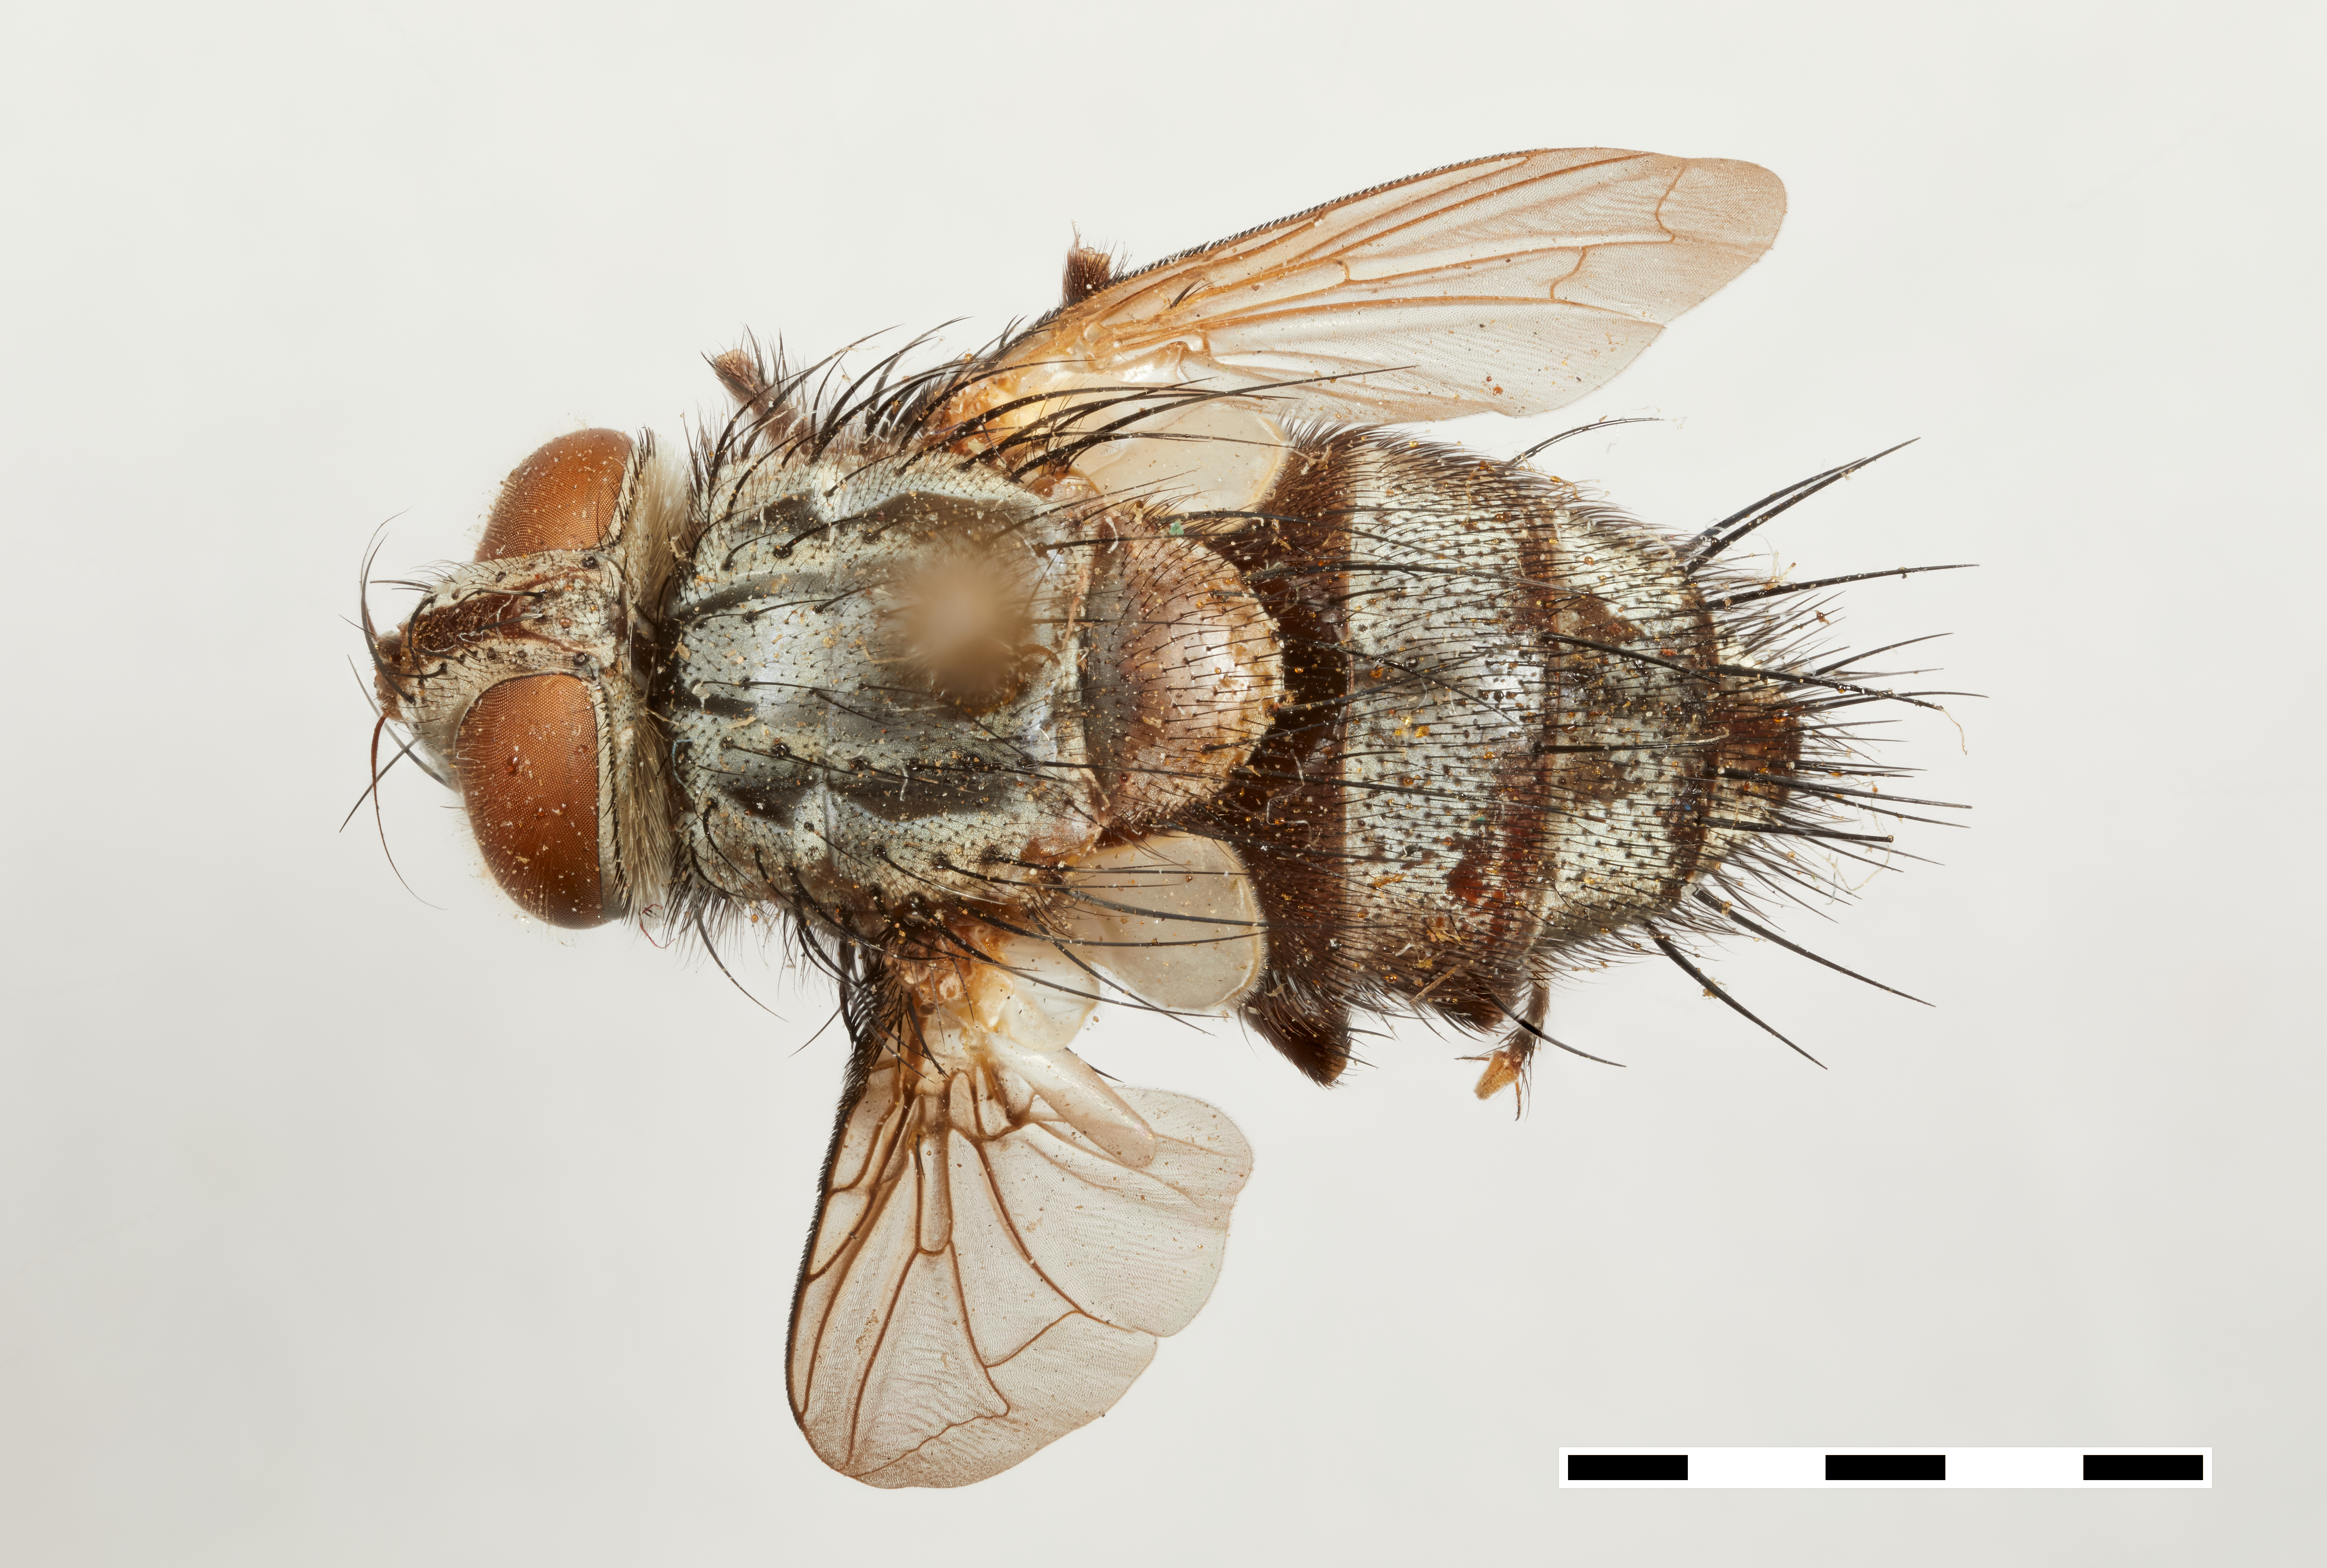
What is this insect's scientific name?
Zenillia formosa
